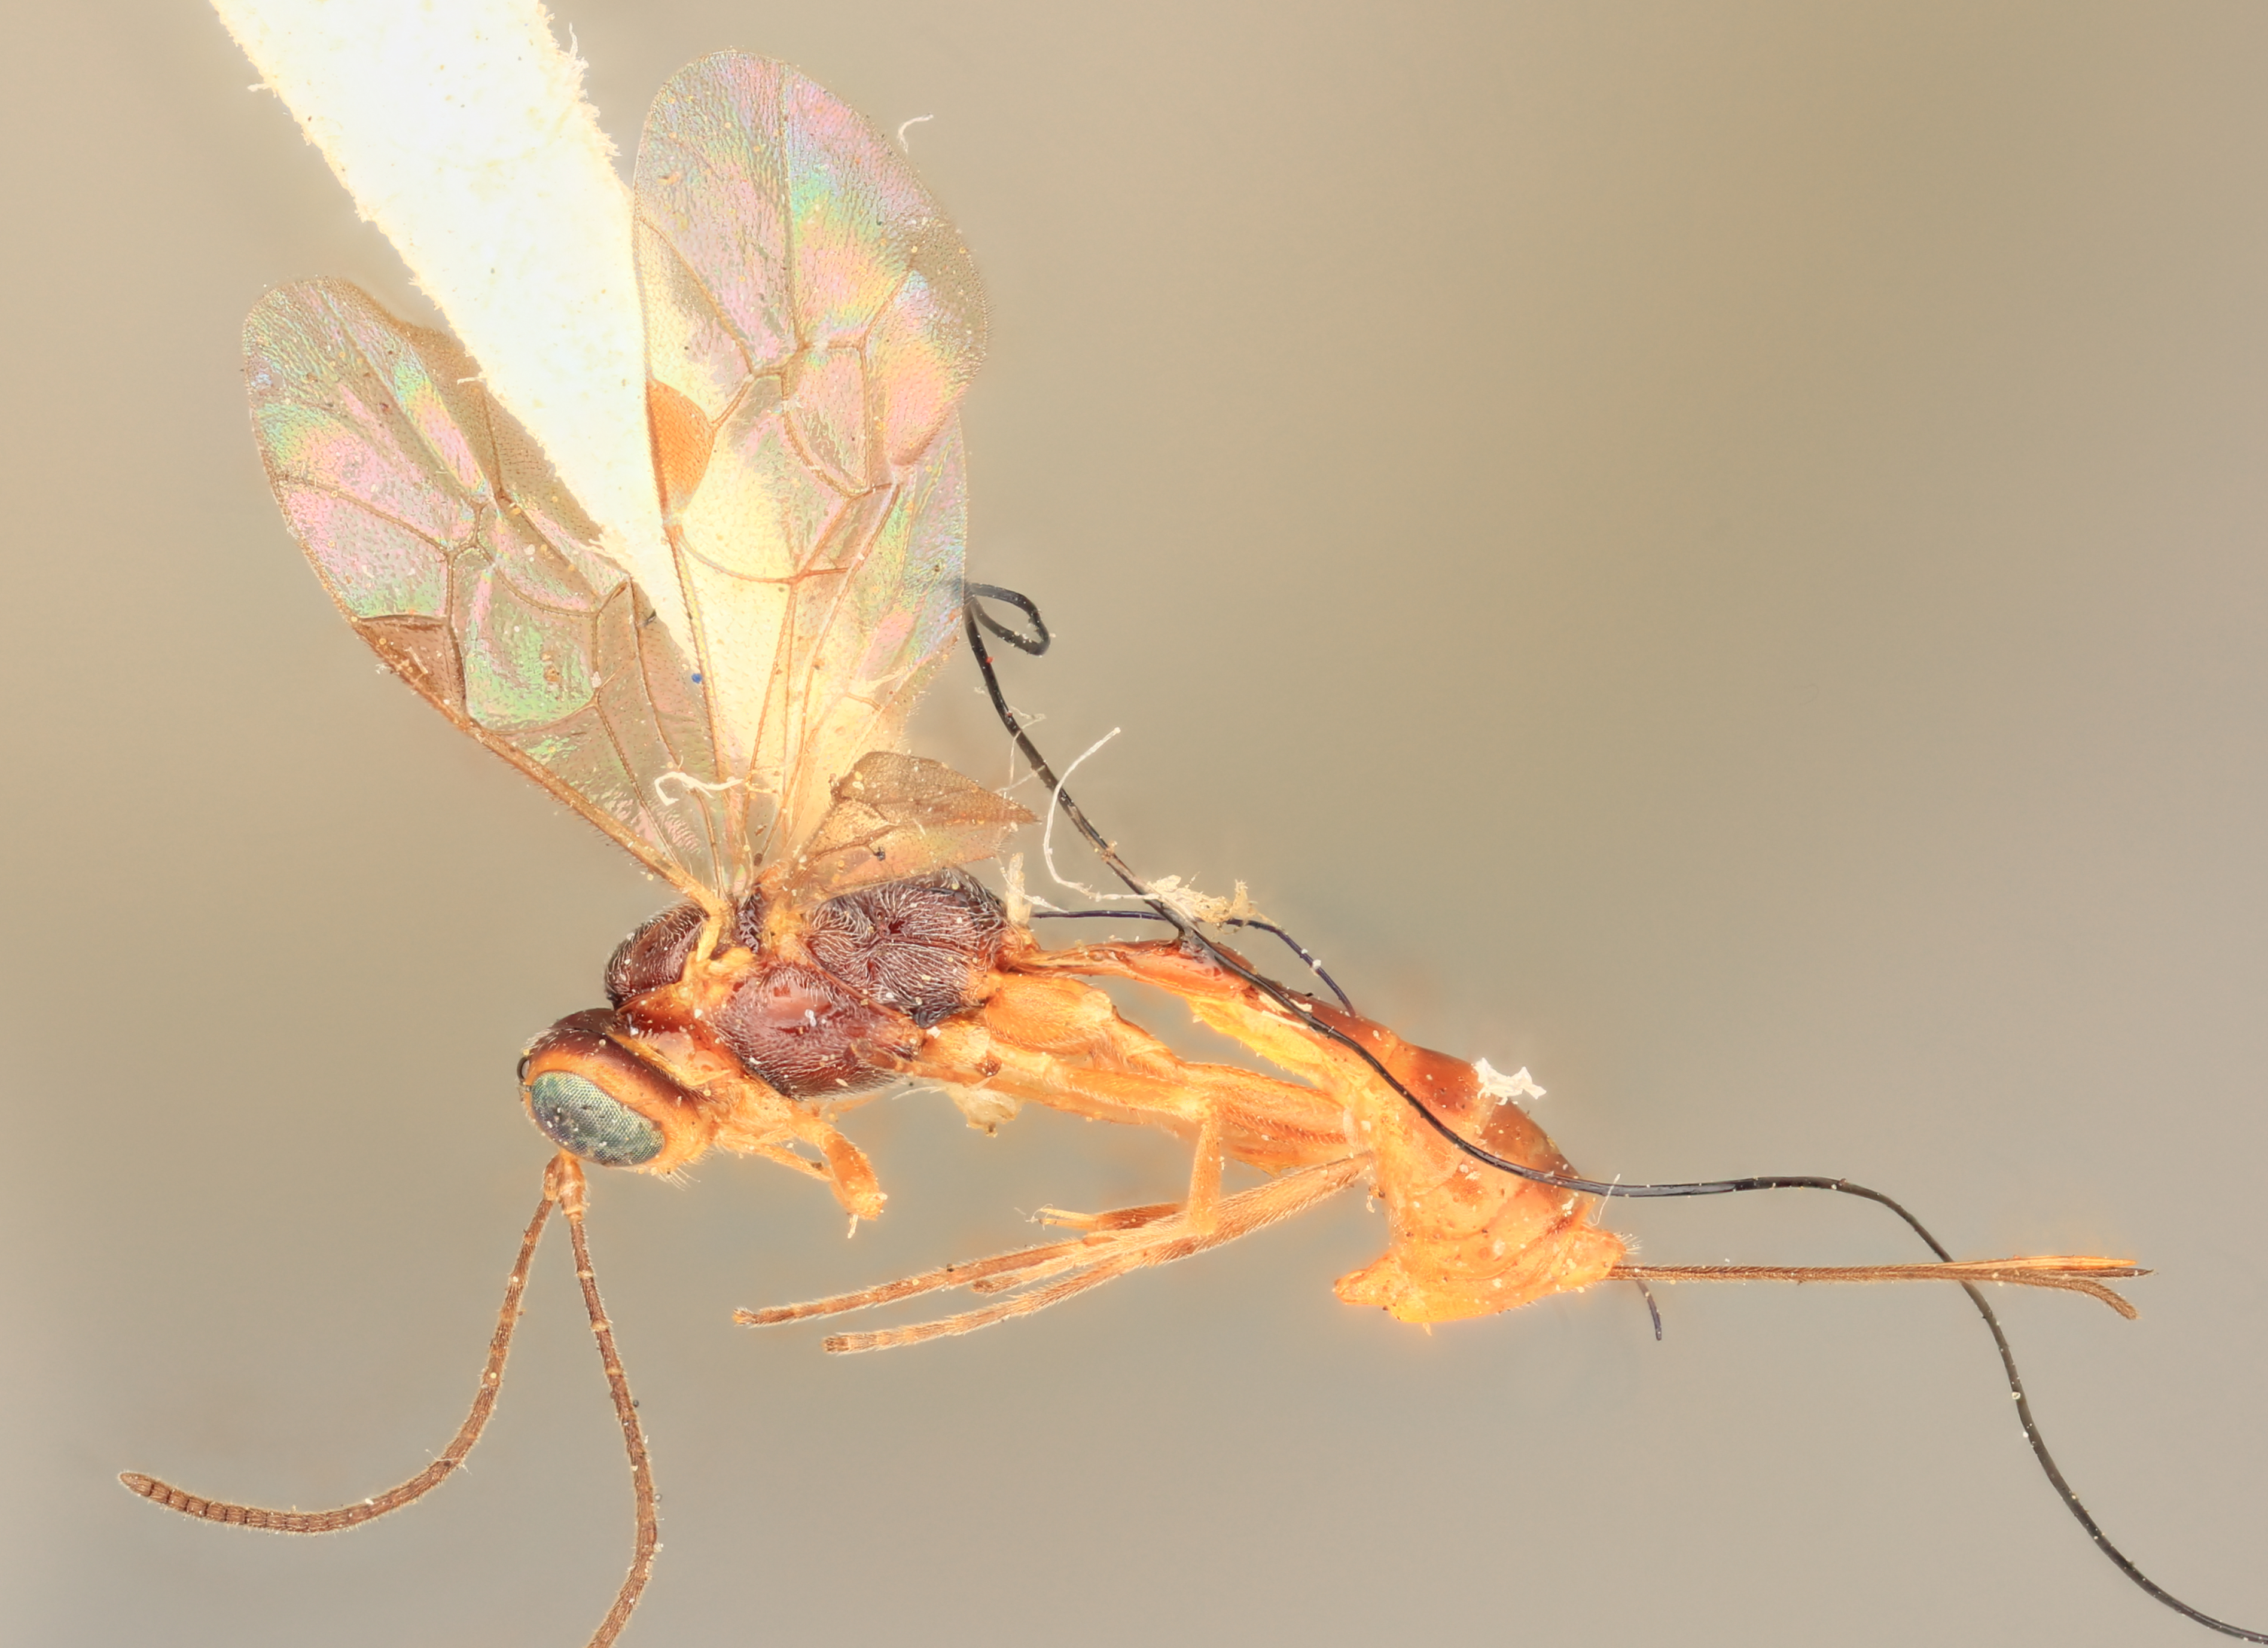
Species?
Pristomerus olamonus
